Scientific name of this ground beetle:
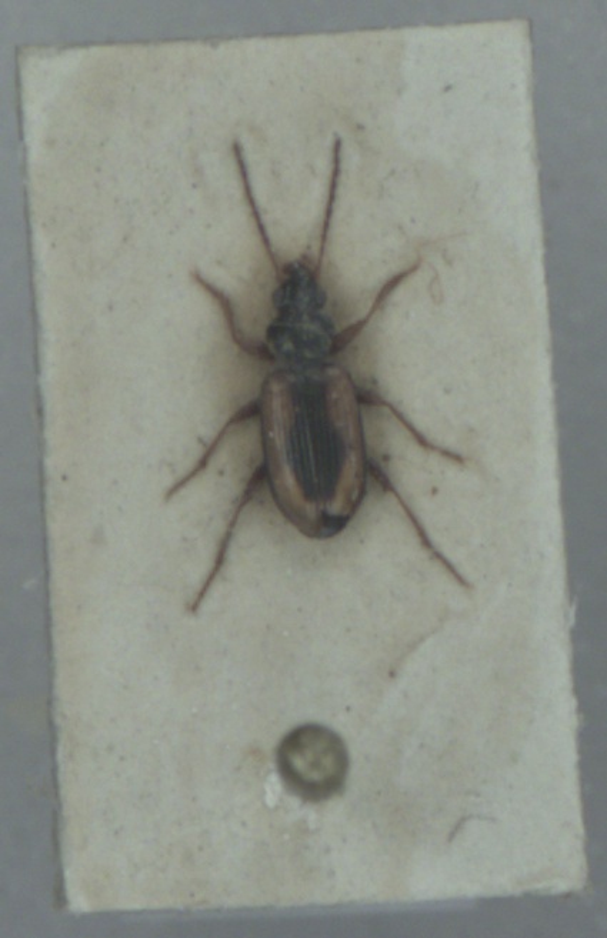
Bembidion maritimum
